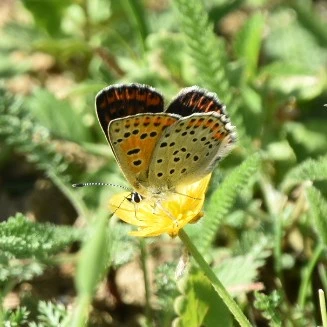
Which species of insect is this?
Lycaena tityrus (also Loweia tityrus)
